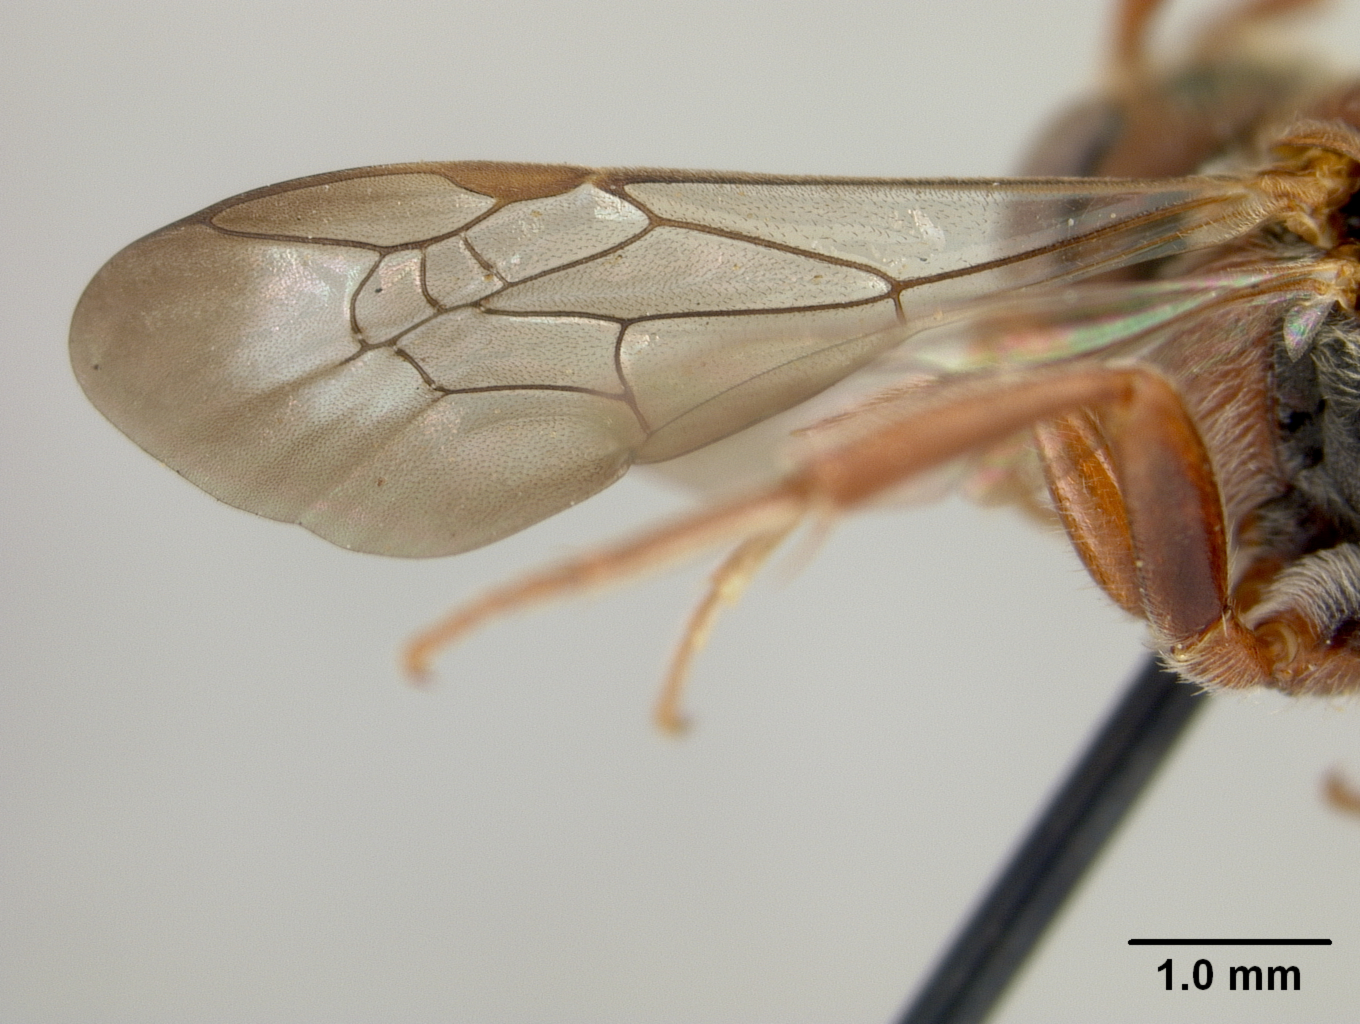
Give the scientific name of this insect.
Nomada seneciophila
